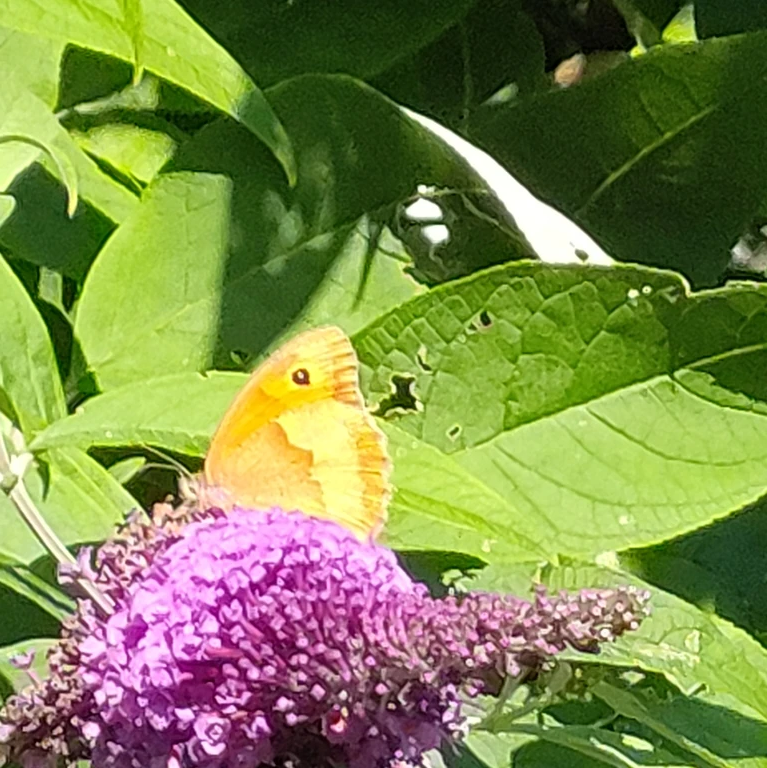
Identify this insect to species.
Maniola jurtina
